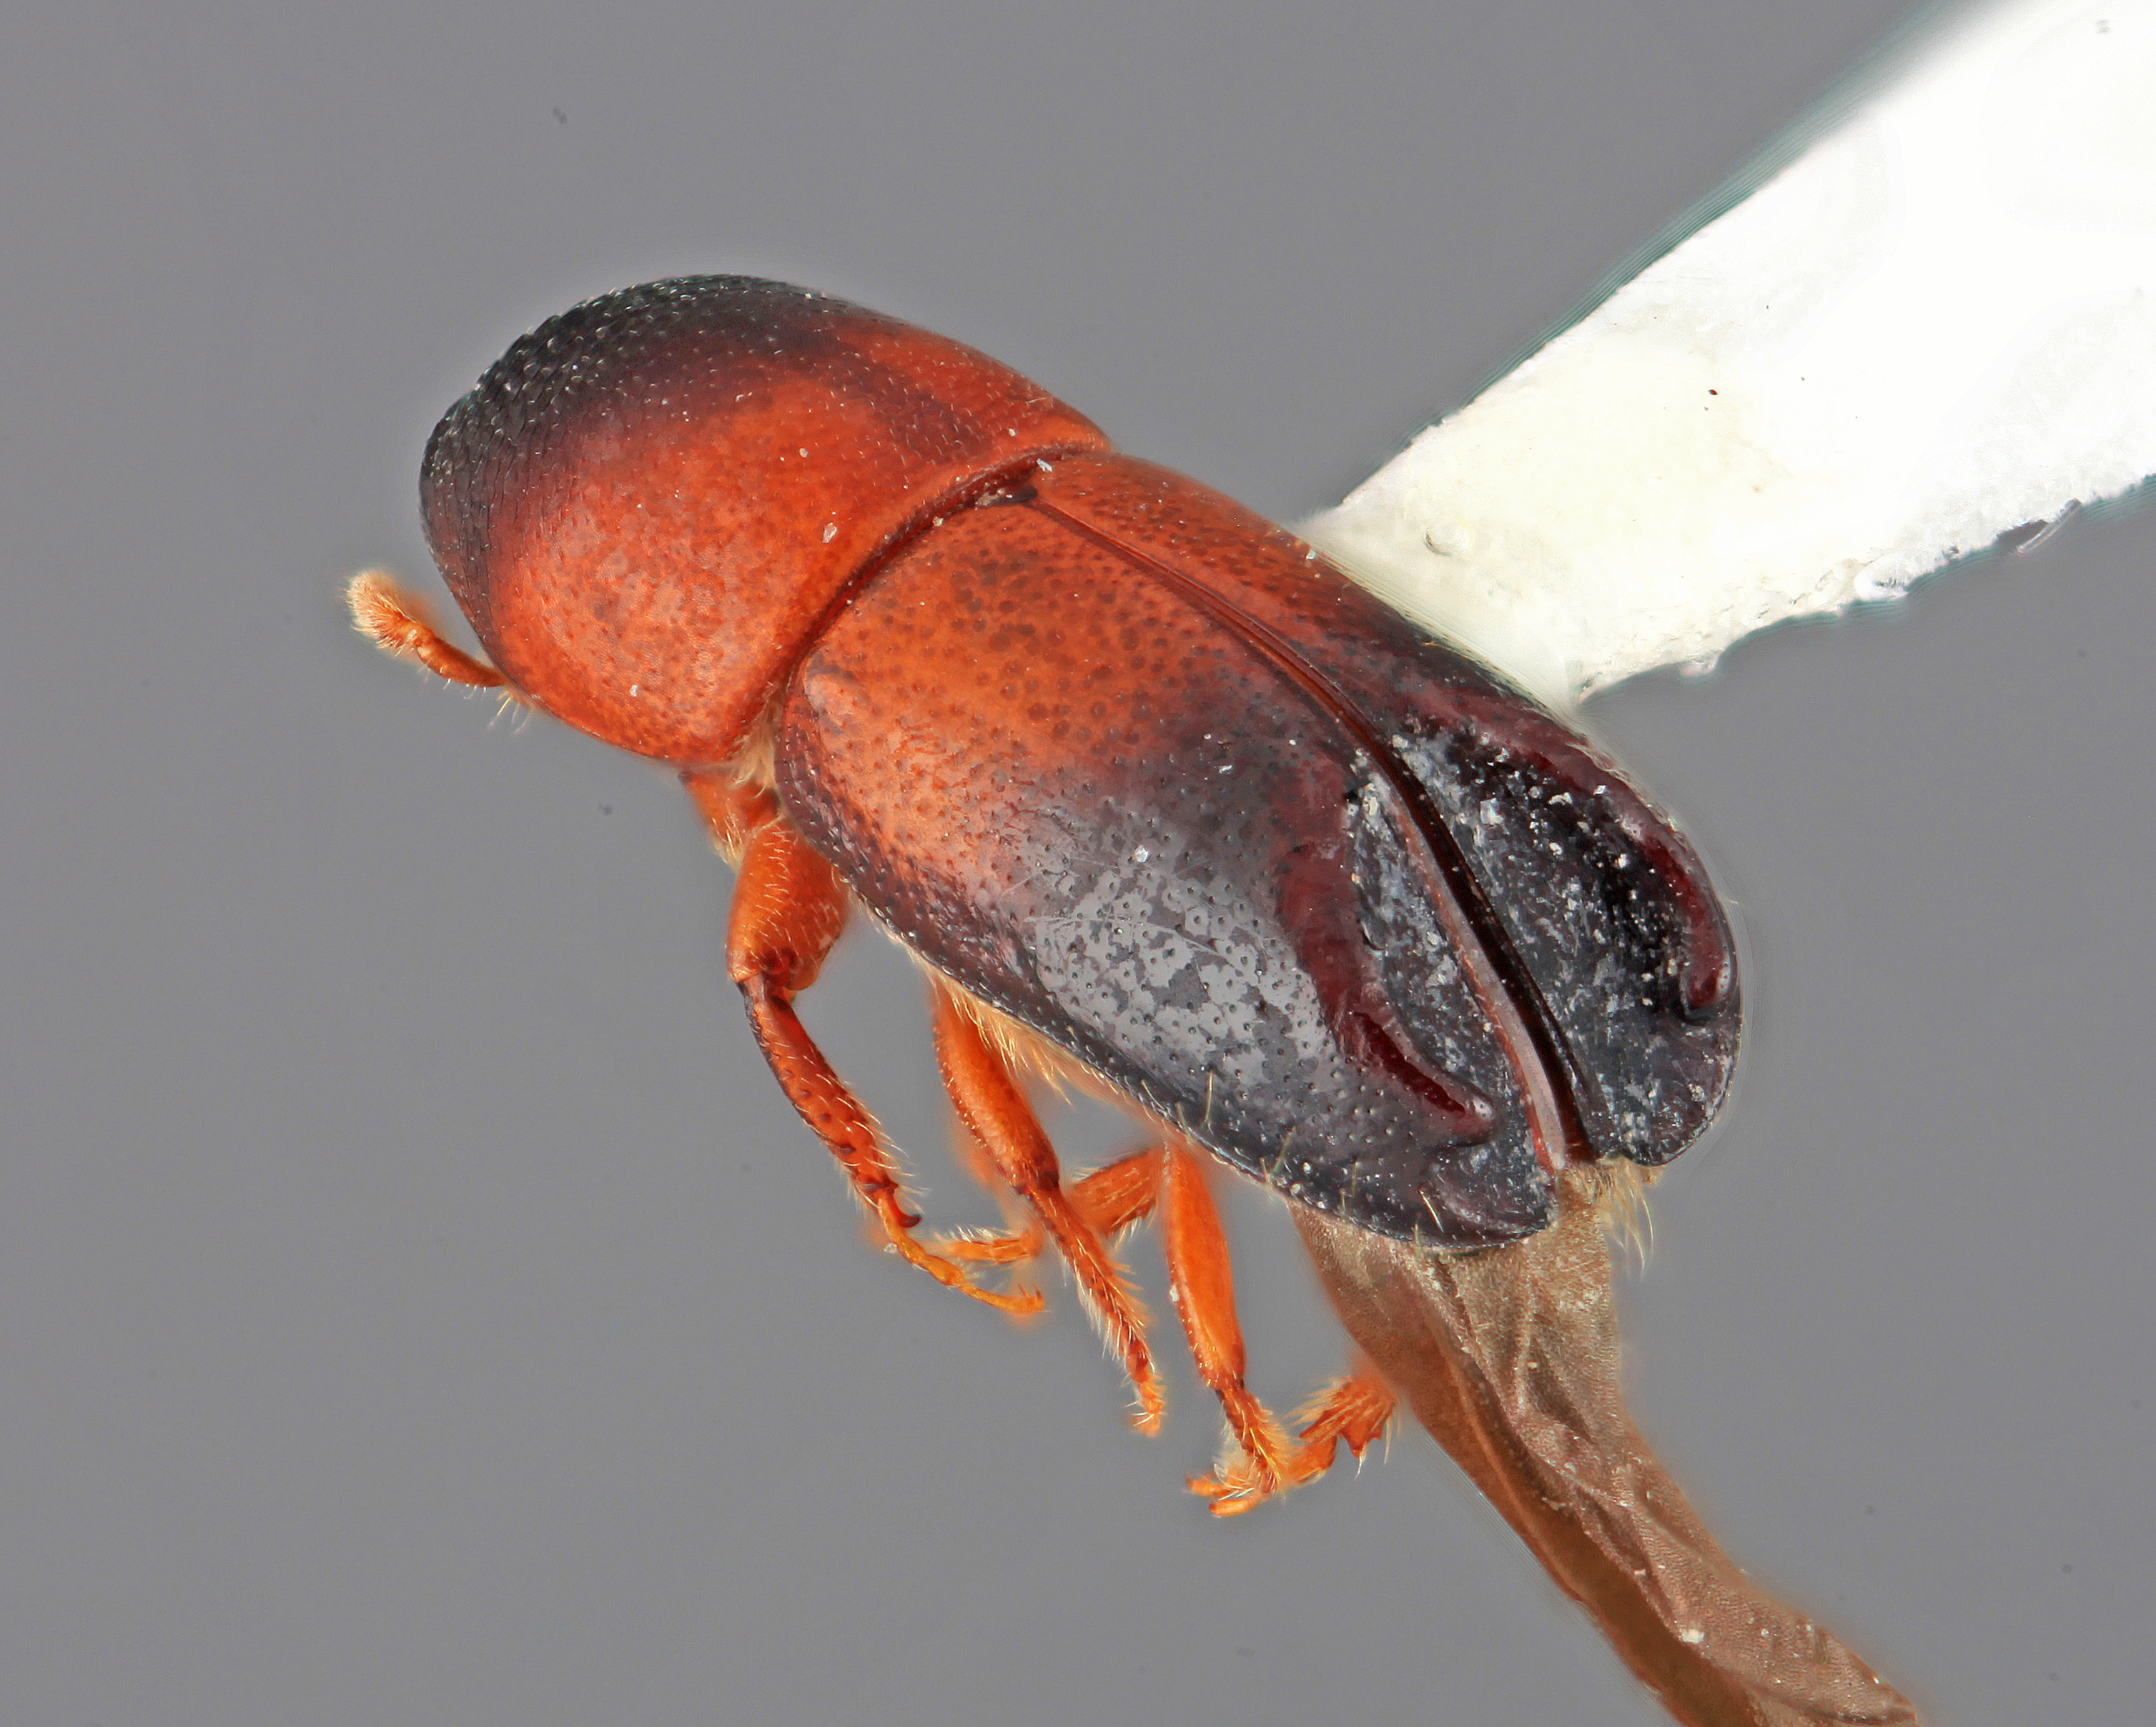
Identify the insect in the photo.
Tricolus subopacus
